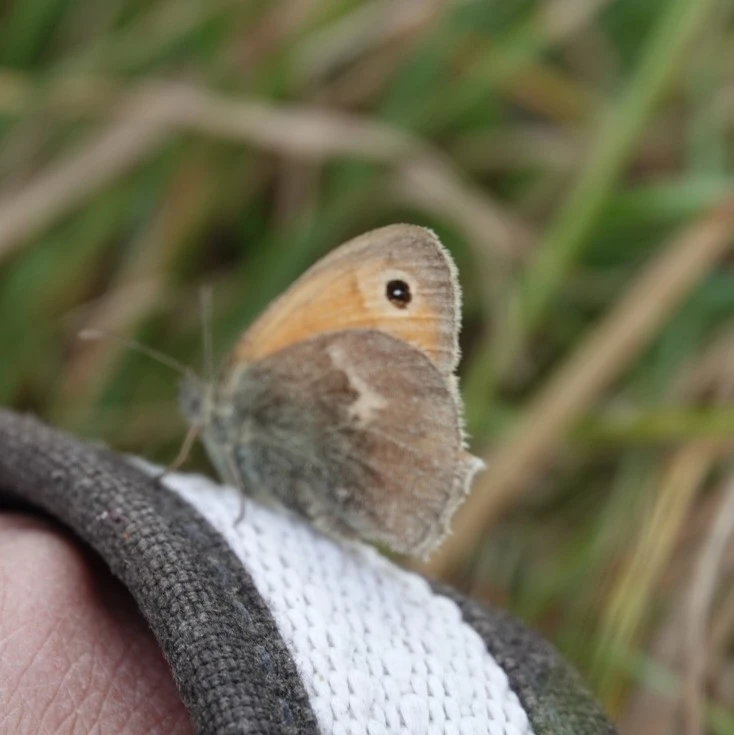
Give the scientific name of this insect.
Coenonympha pamphilus
